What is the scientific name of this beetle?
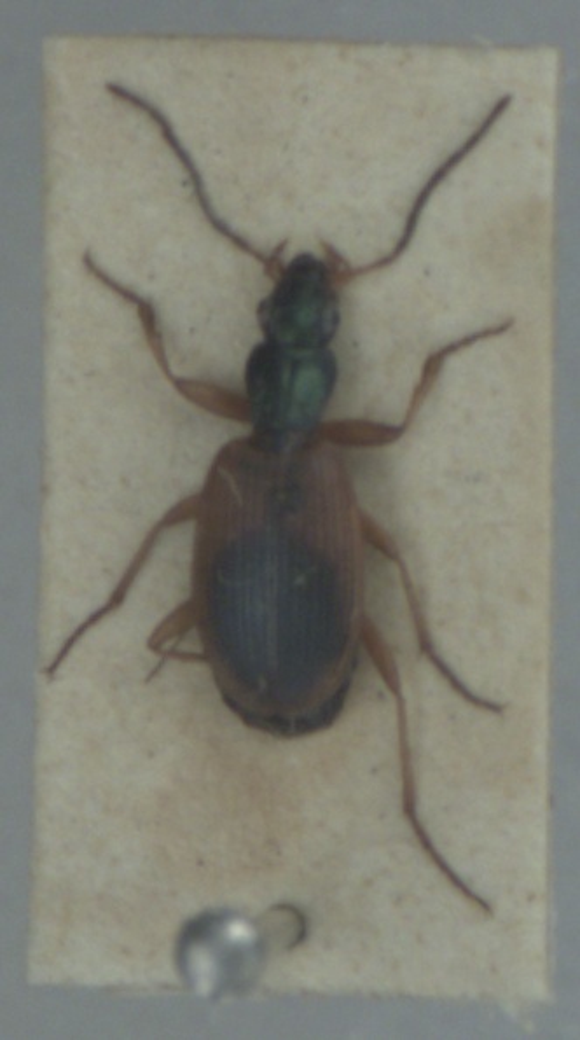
Anchomenus dorsalis
